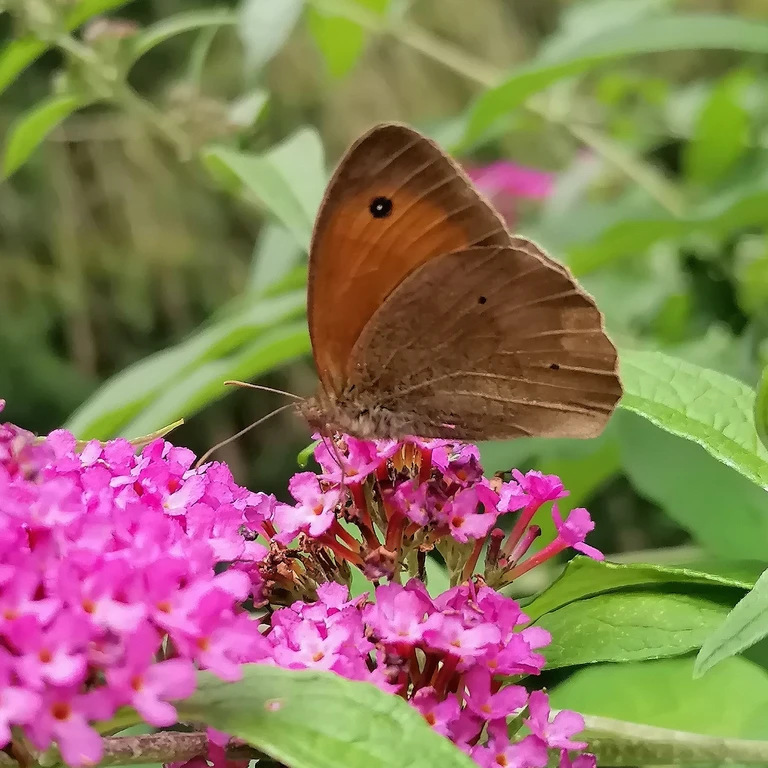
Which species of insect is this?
Maniola jurtina
